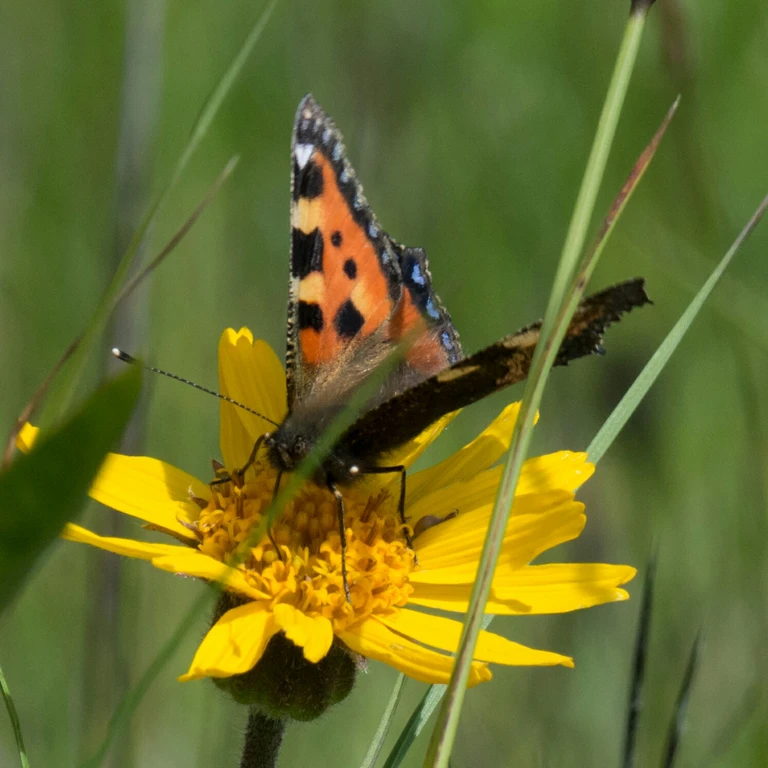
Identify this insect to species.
Aglais urticae
